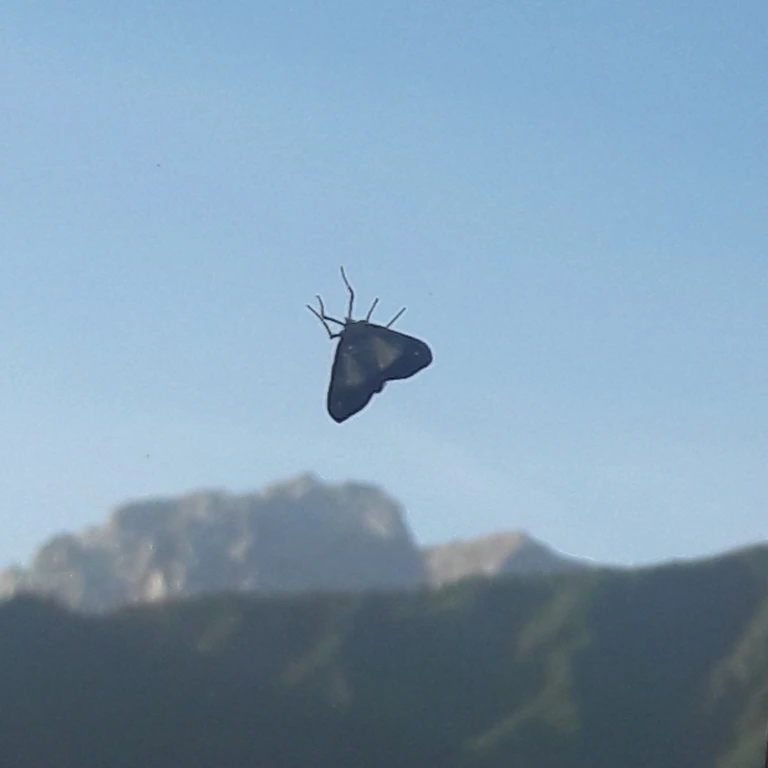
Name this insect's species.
Cydalima perspectalis
